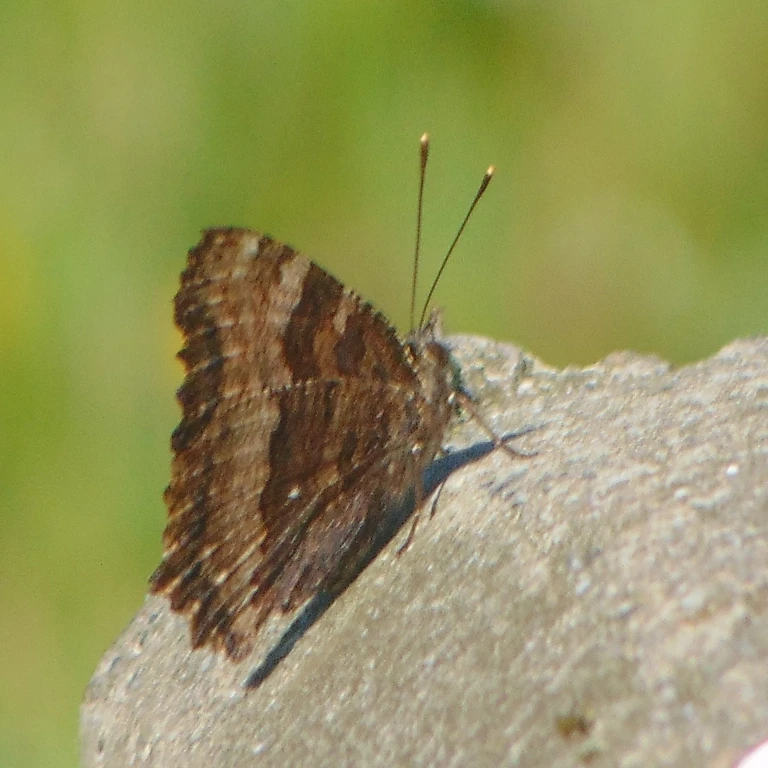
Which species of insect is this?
Nymphalis polychloros
